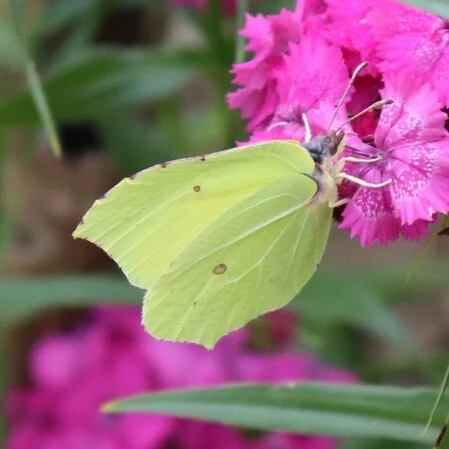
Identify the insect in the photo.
Gonepteryx rhamni
